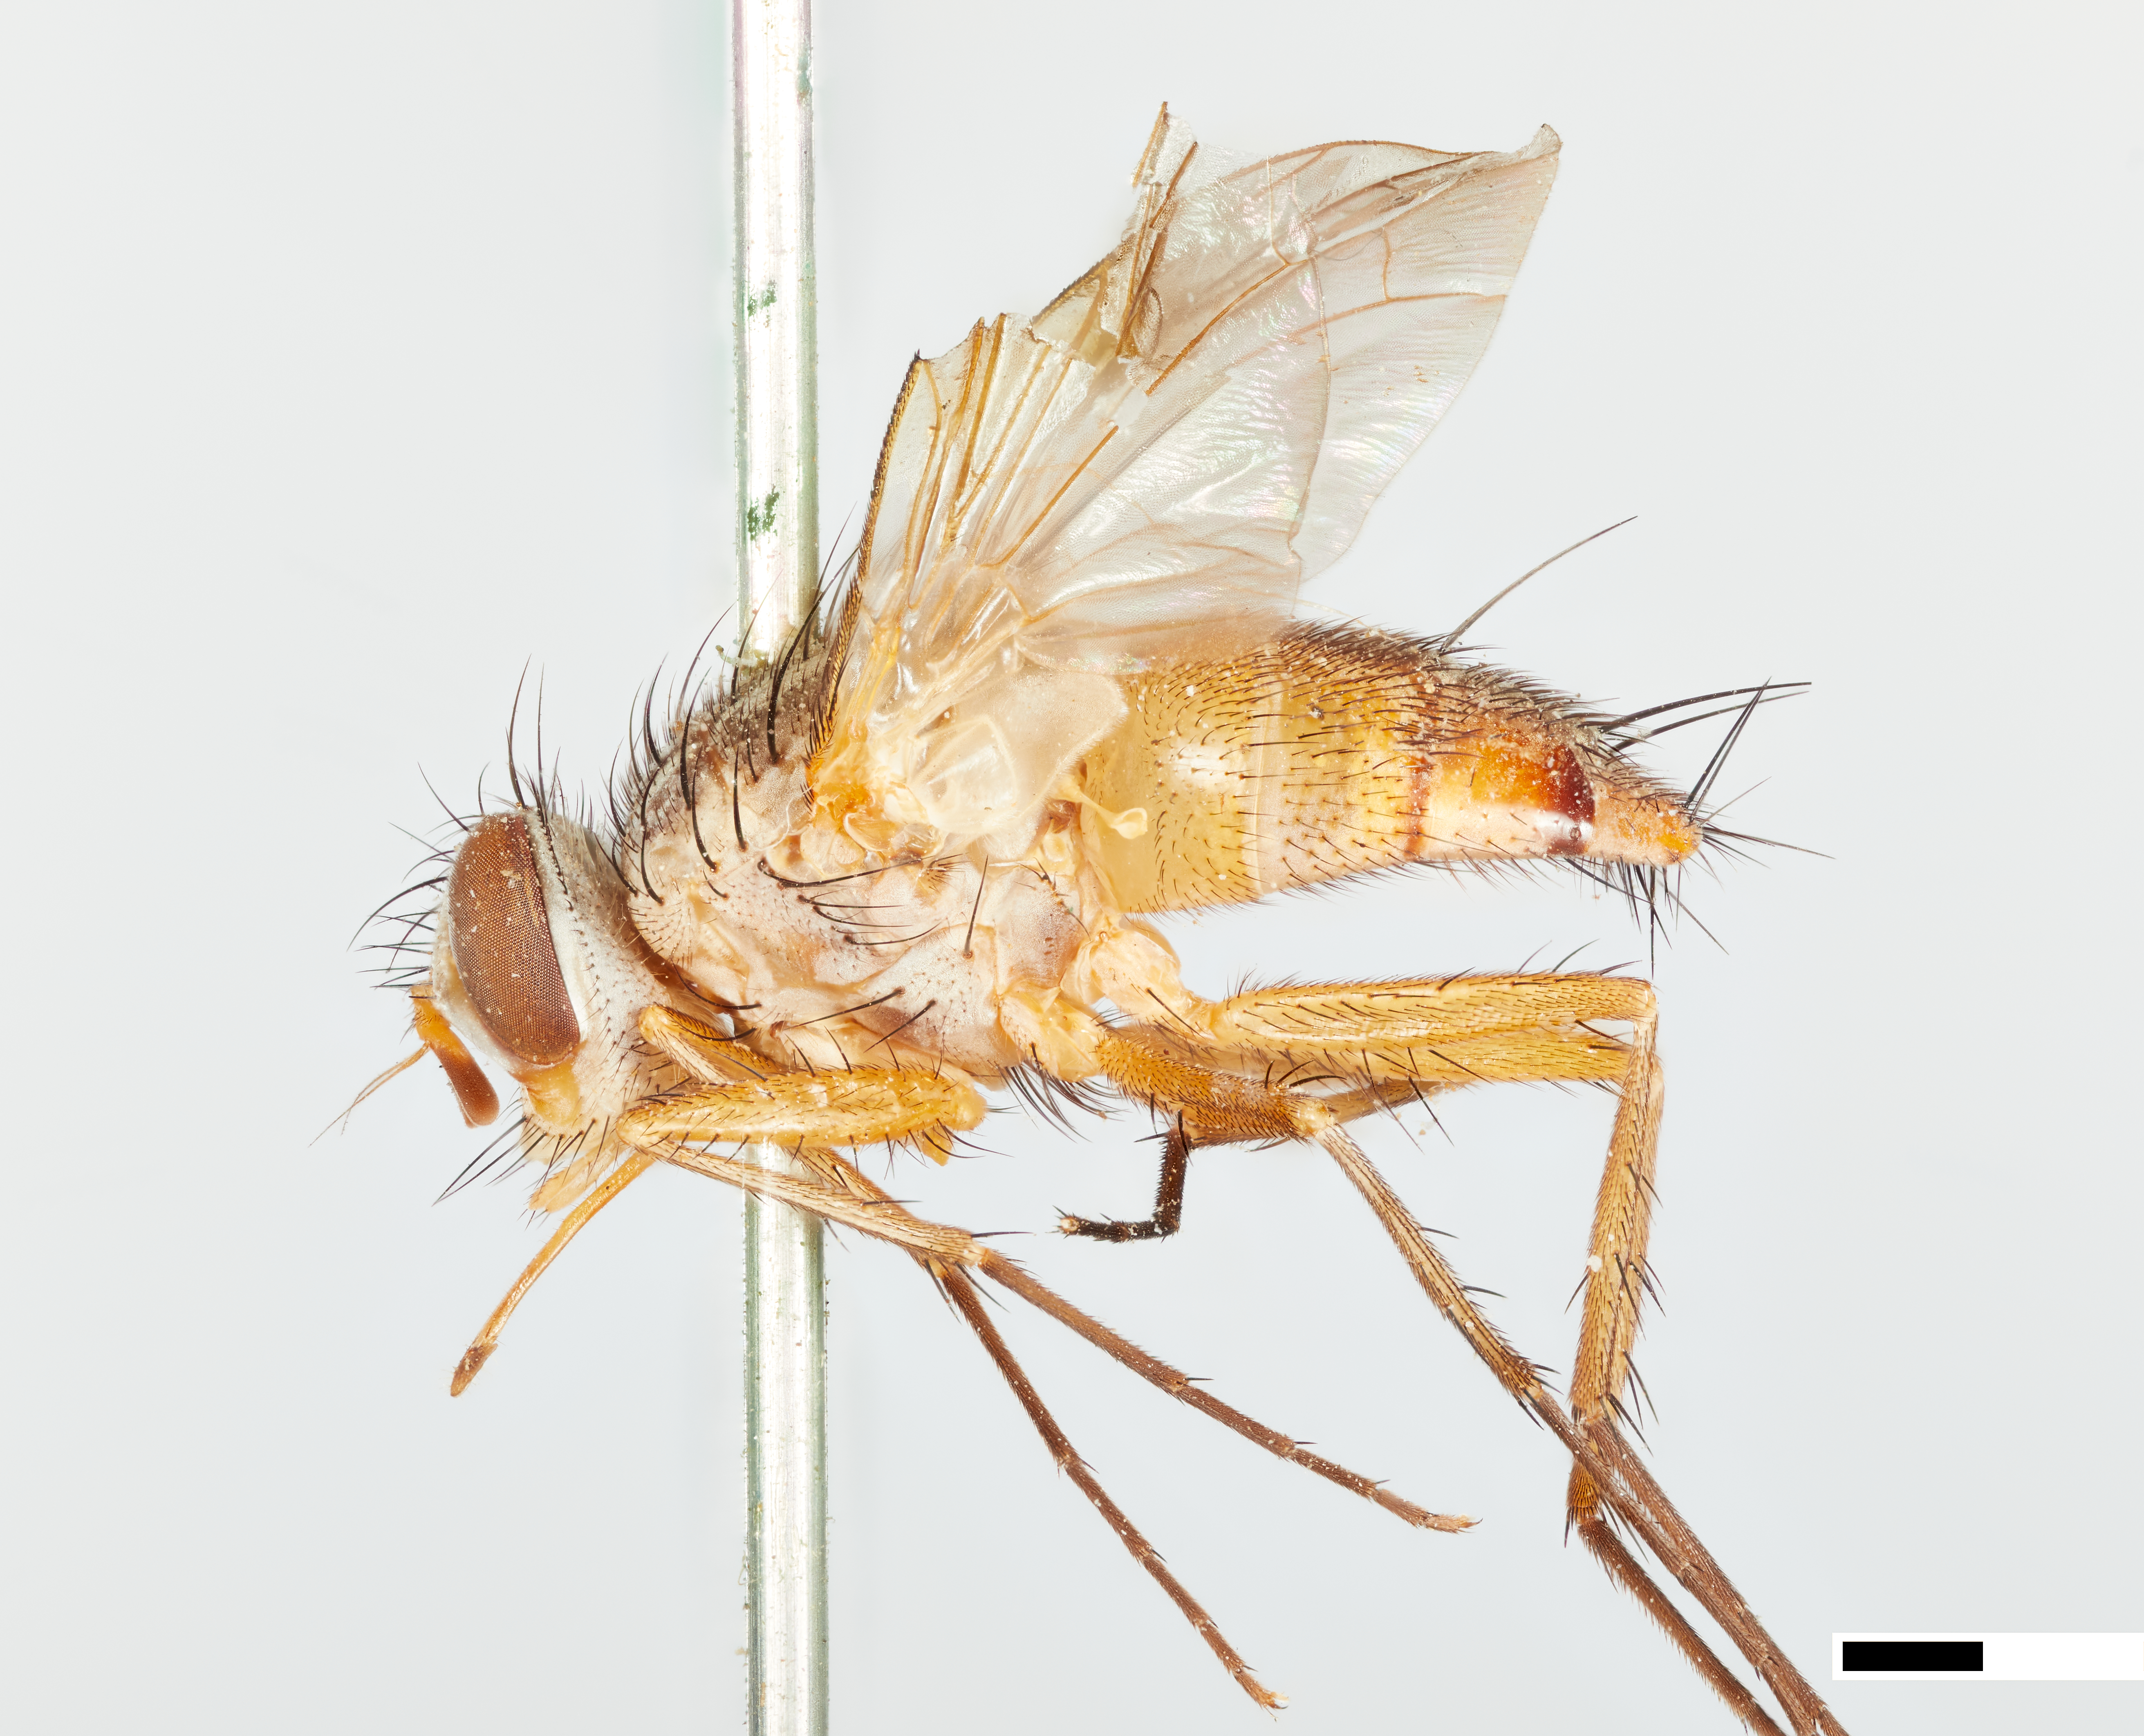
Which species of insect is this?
Epigrimyia occidentalis
